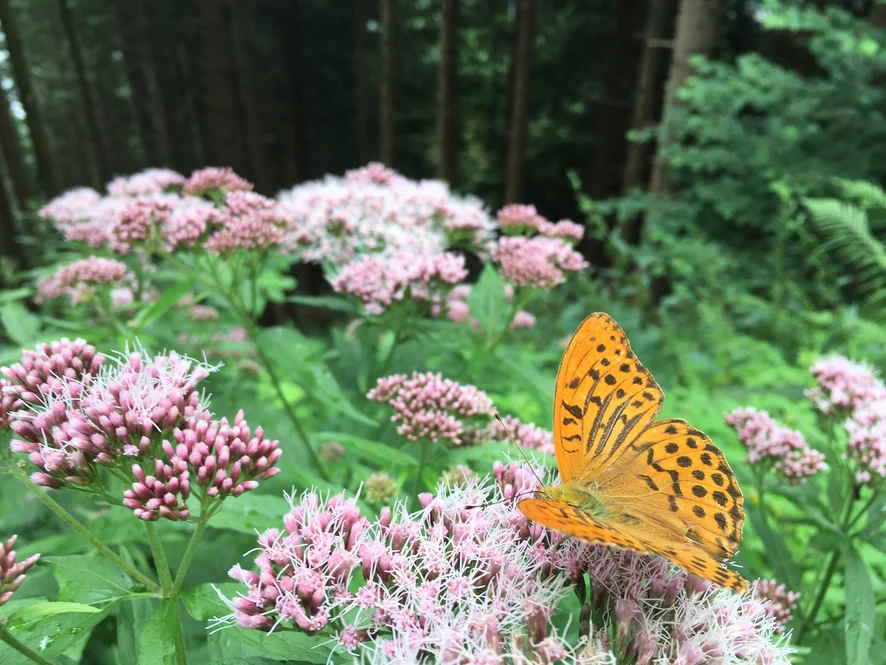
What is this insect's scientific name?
Argynnis paphia
